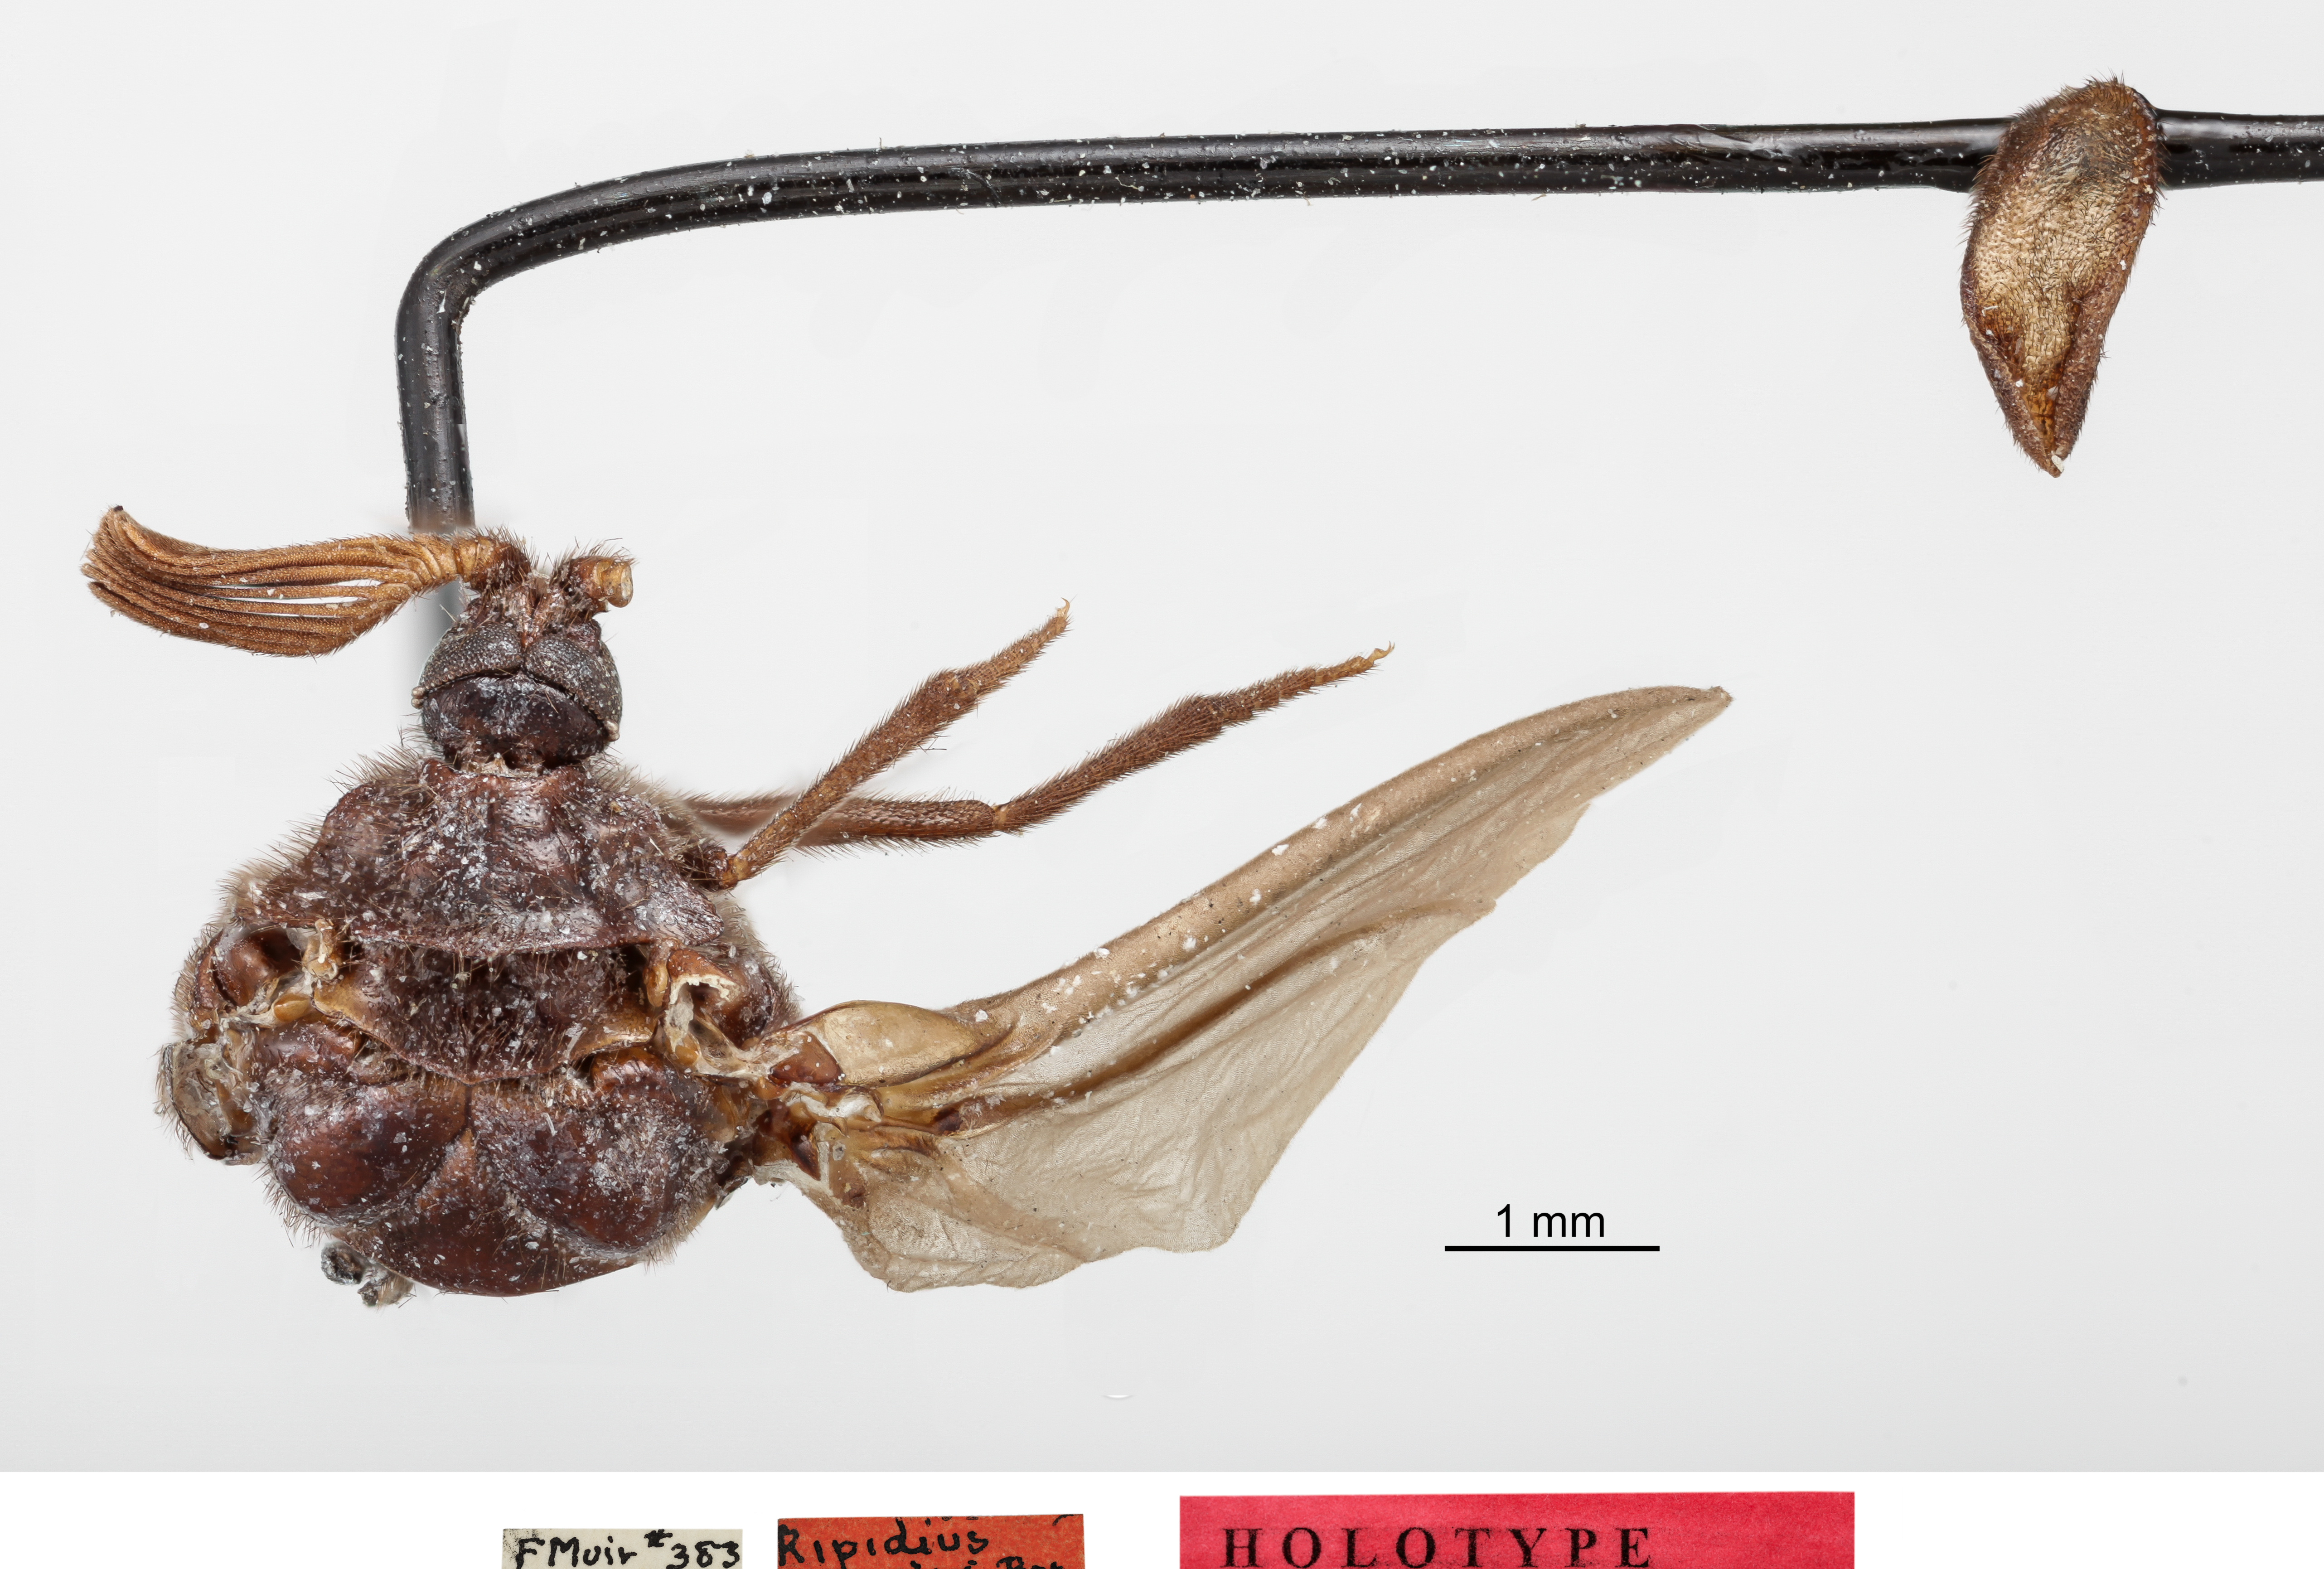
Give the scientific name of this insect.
Ripidius muiri
